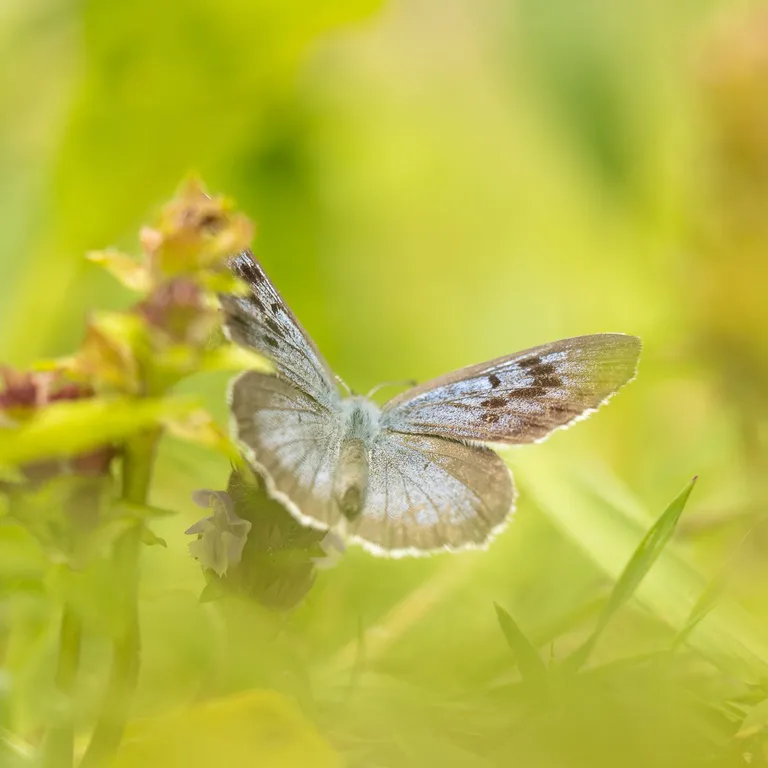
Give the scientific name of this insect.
Phengaris arion (also Maculinea arion)
